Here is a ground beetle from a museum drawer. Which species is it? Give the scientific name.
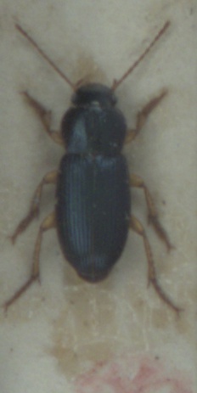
Ophonus azureus
